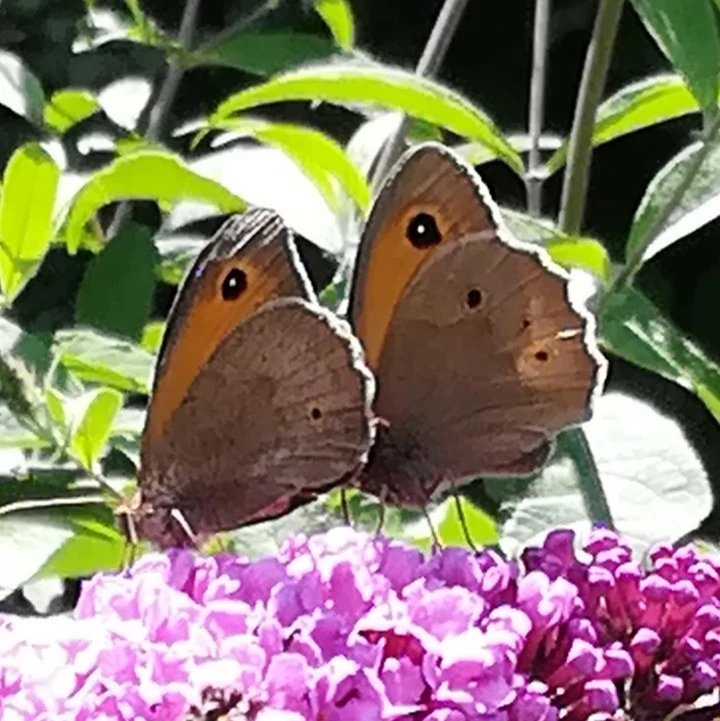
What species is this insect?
Maniola jurtina
